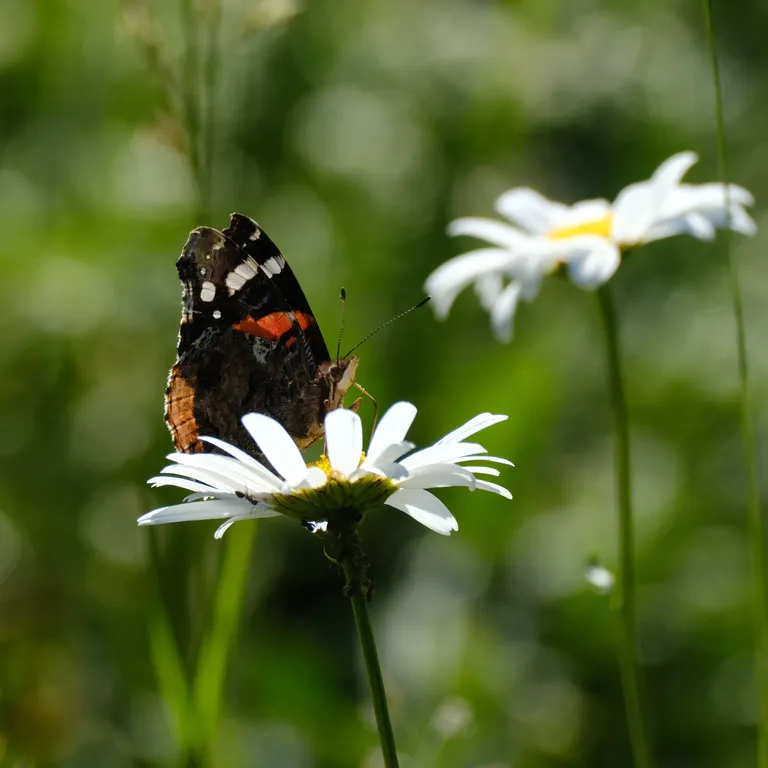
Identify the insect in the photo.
Vanessa atalanta
